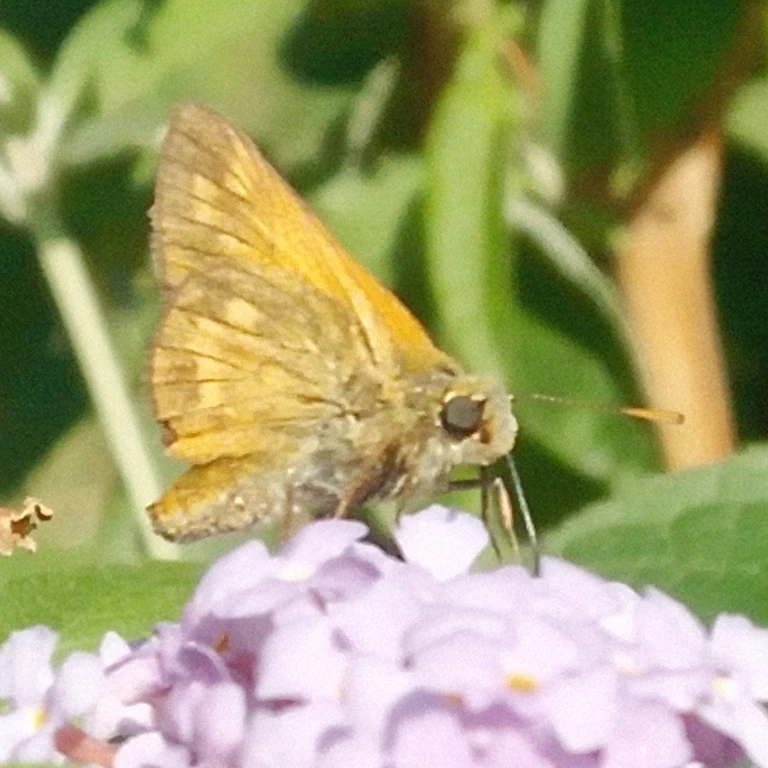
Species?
Ochlodes sylvanus (also Ochlodes venata)
